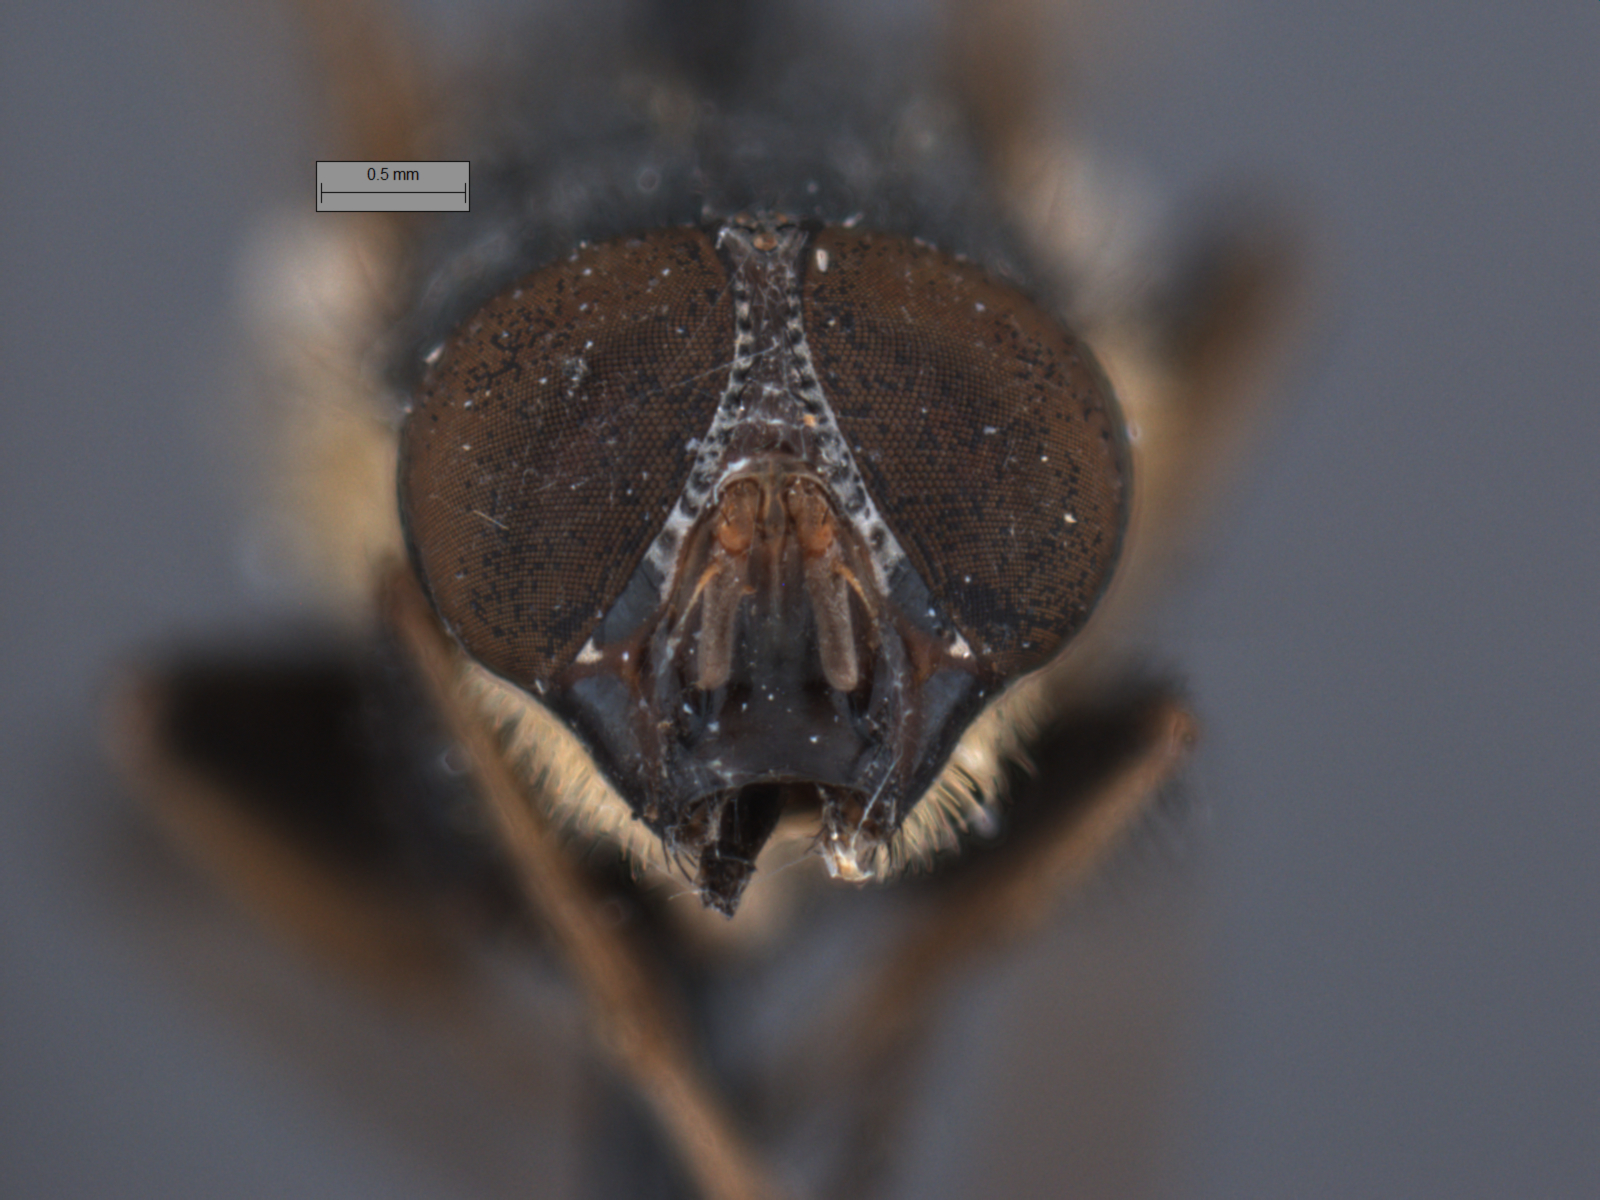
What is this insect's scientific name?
Idiella mandarina
